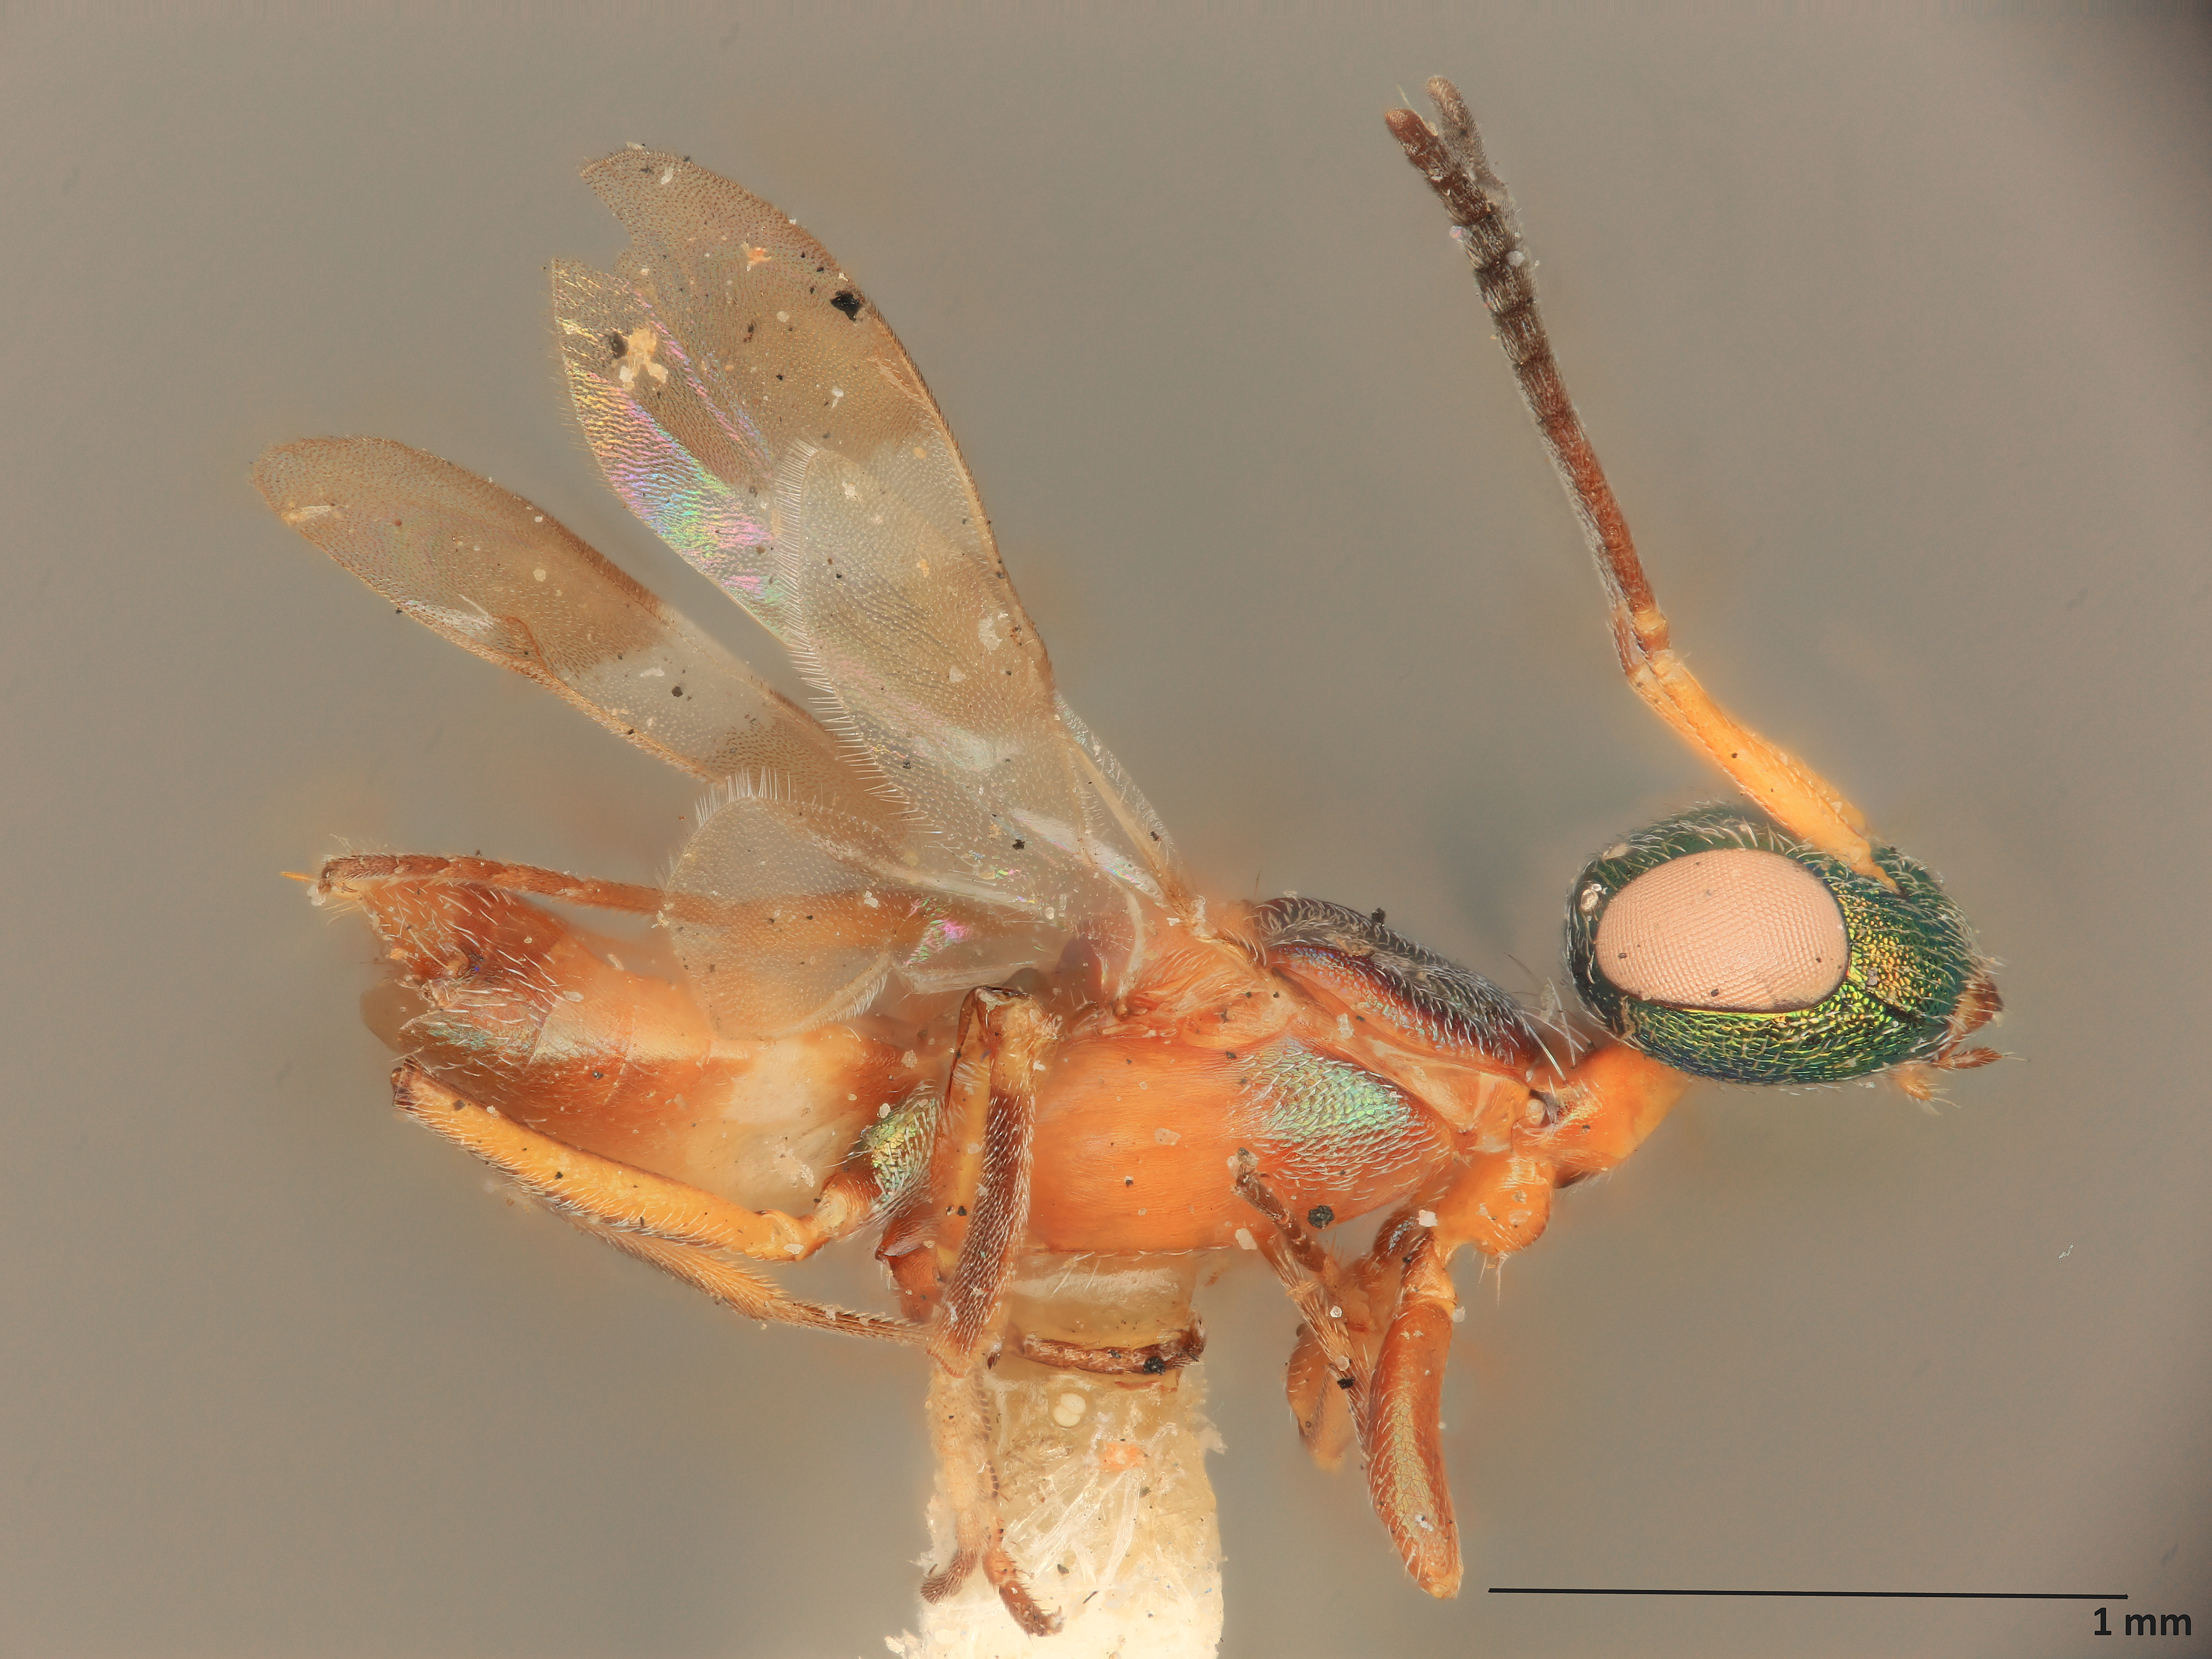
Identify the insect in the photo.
Anastatus semiflavidus
